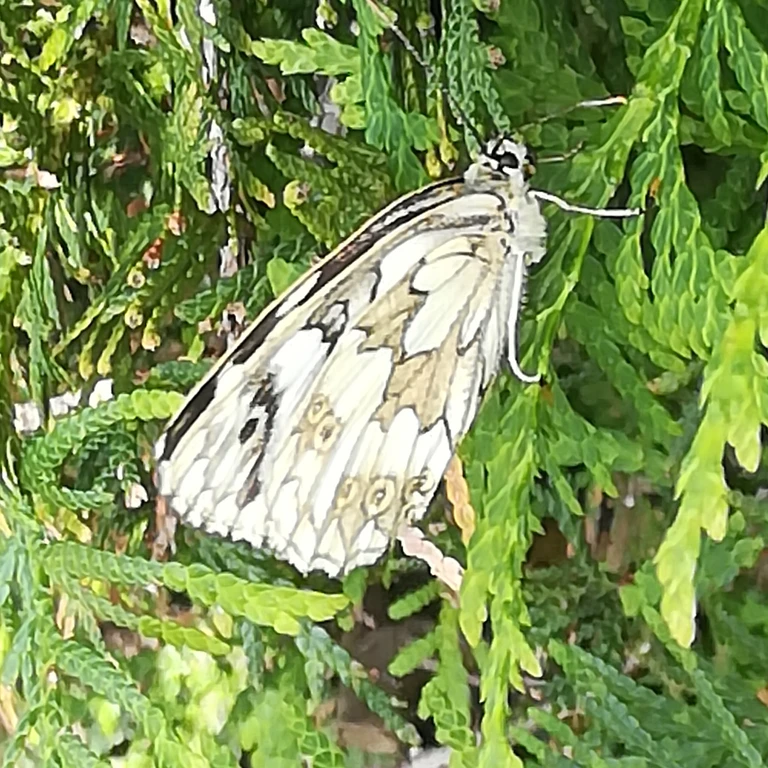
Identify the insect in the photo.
Melanargia galathea
